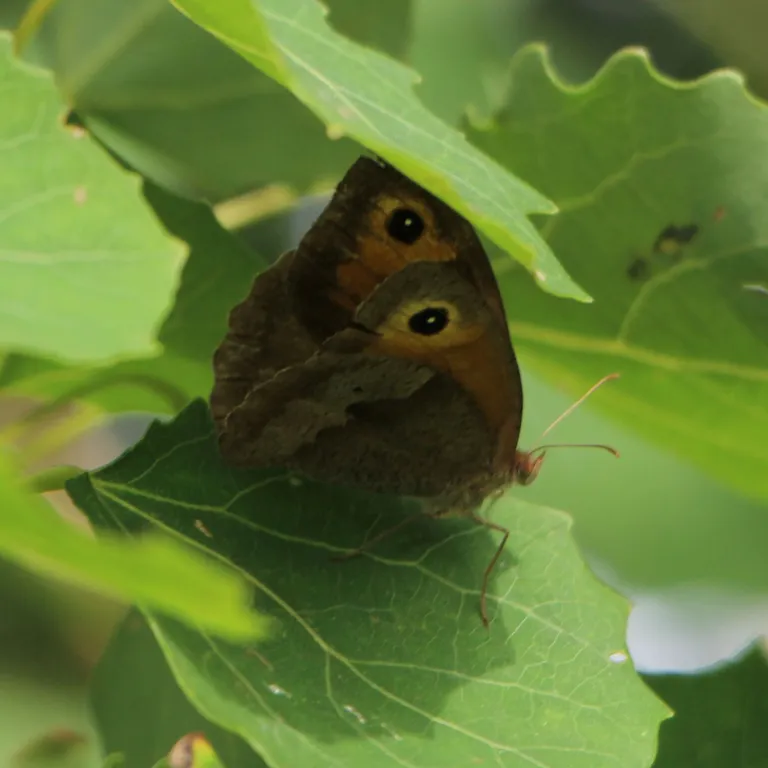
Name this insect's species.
Maniola jurtina
